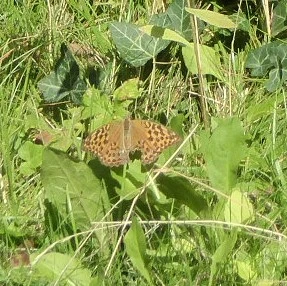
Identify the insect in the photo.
Argynnis paphia
